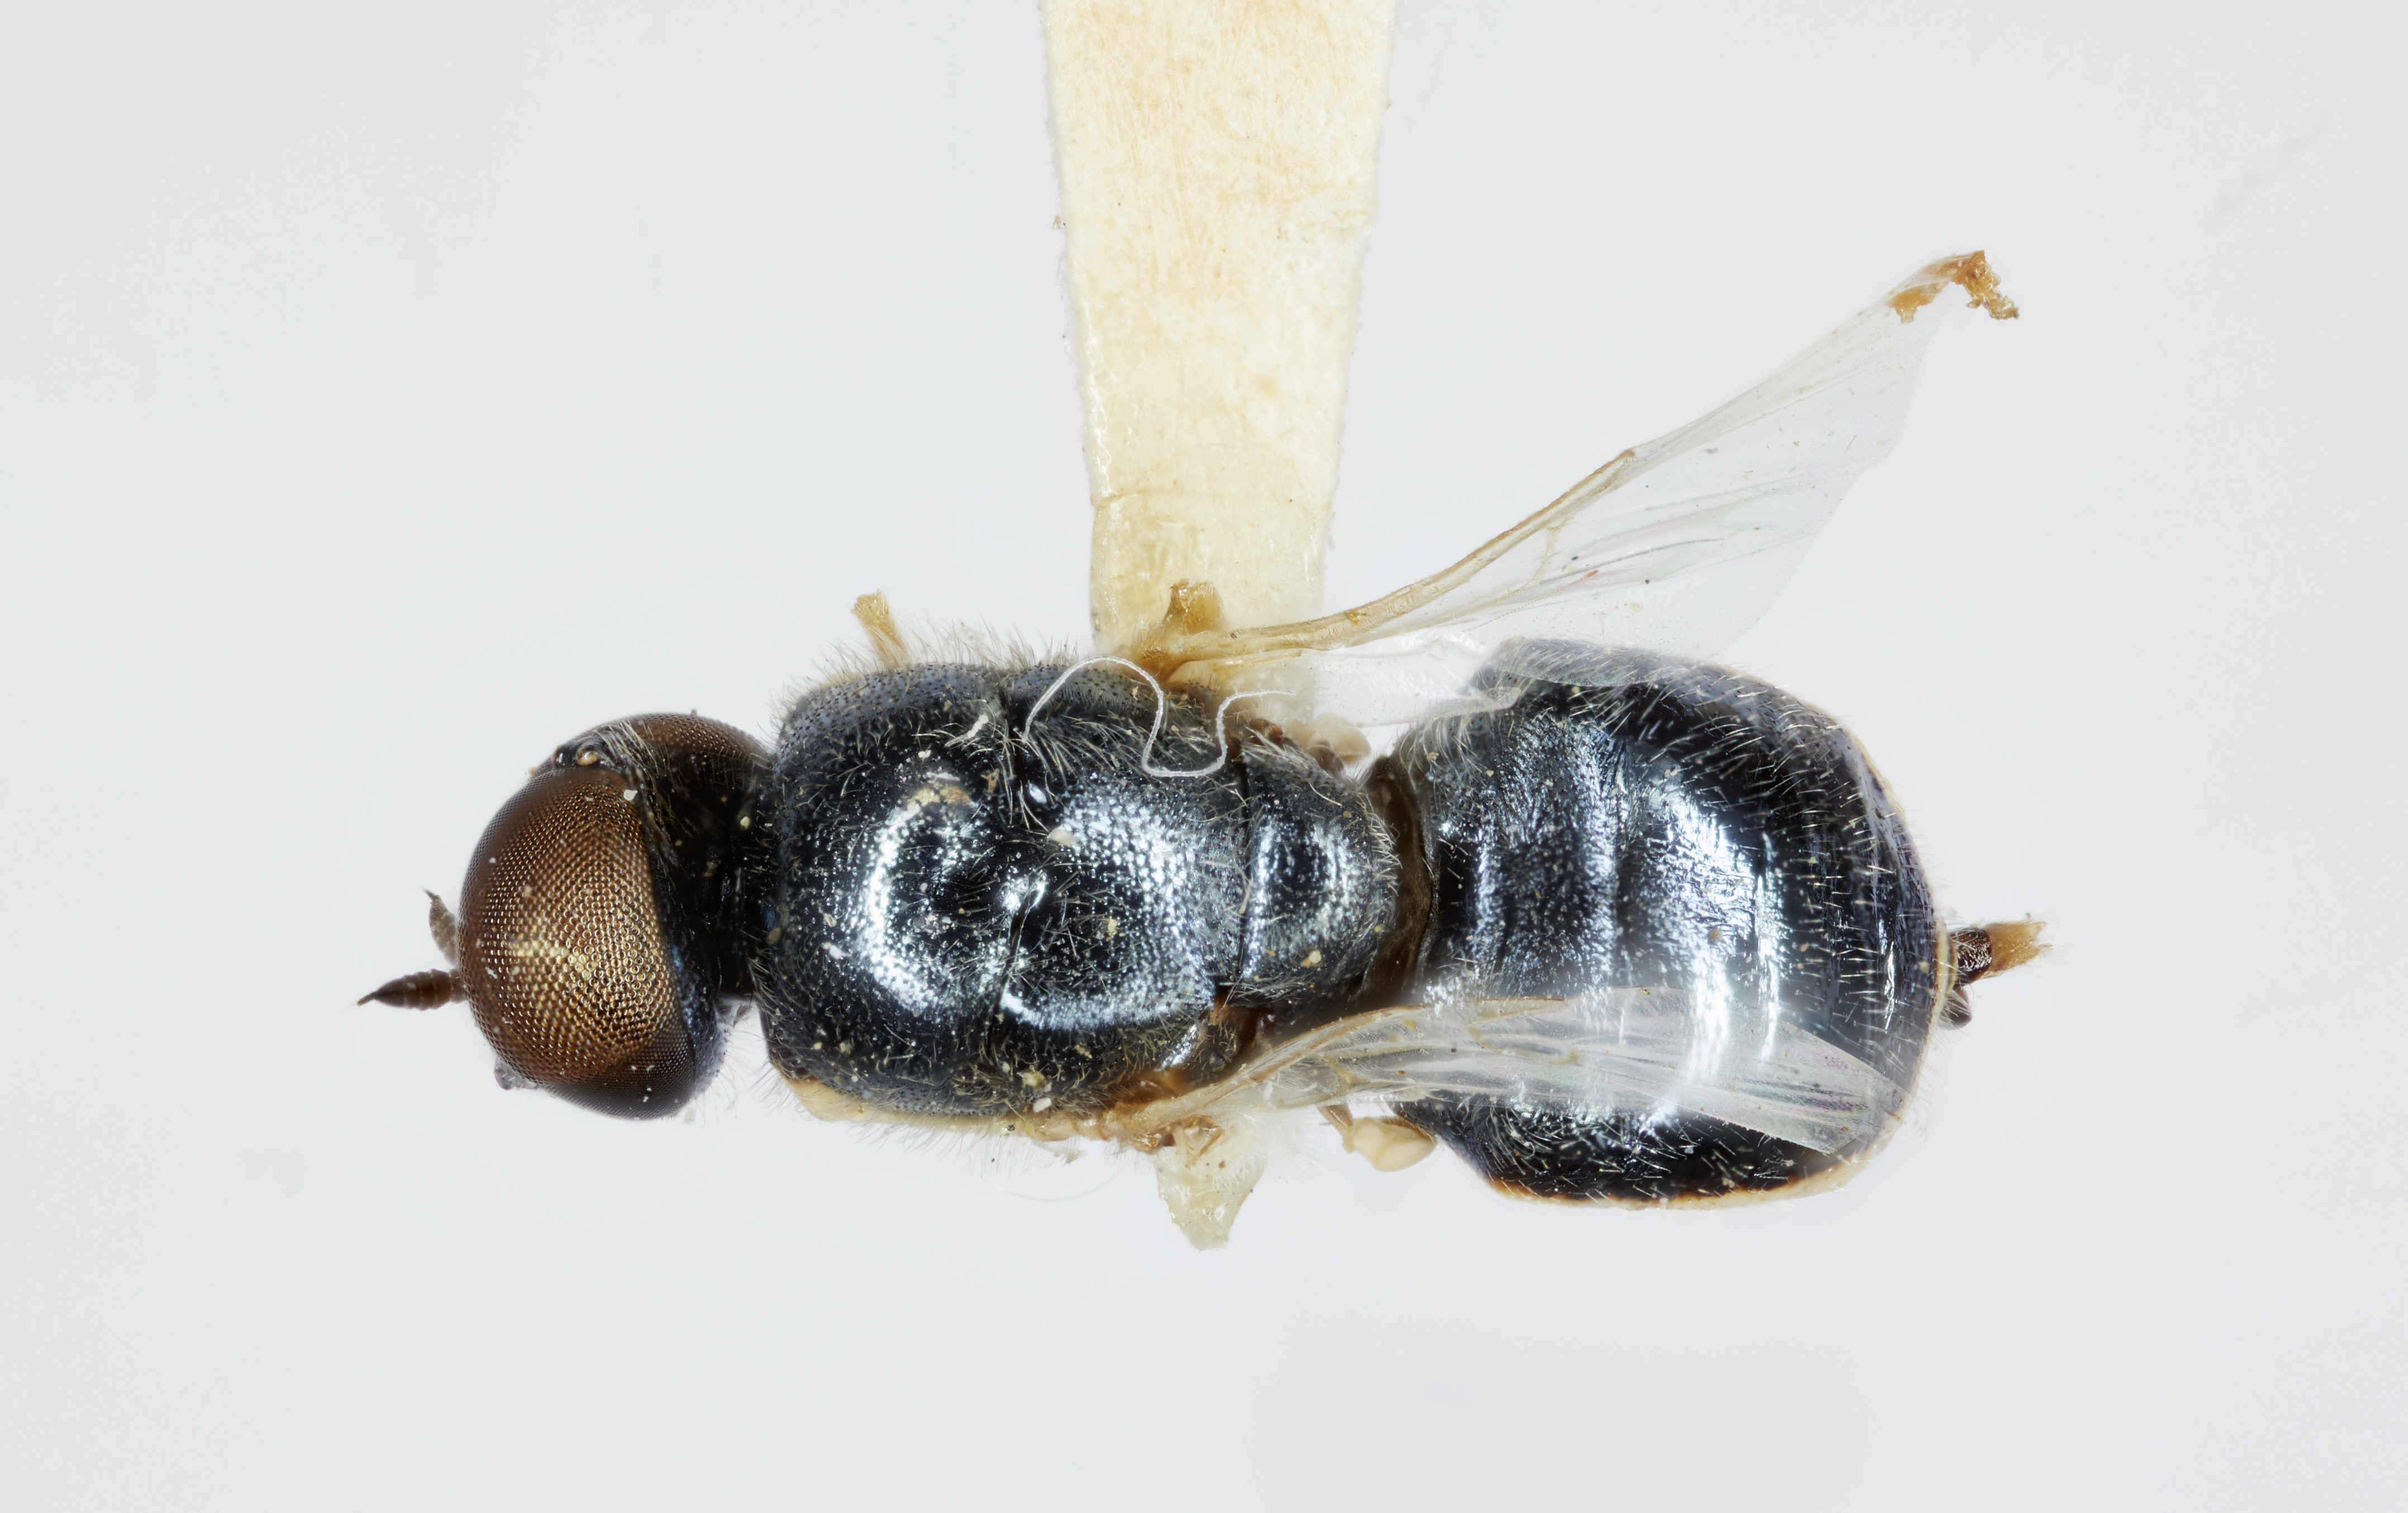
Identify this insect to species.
Nemotelus albimarginatus
